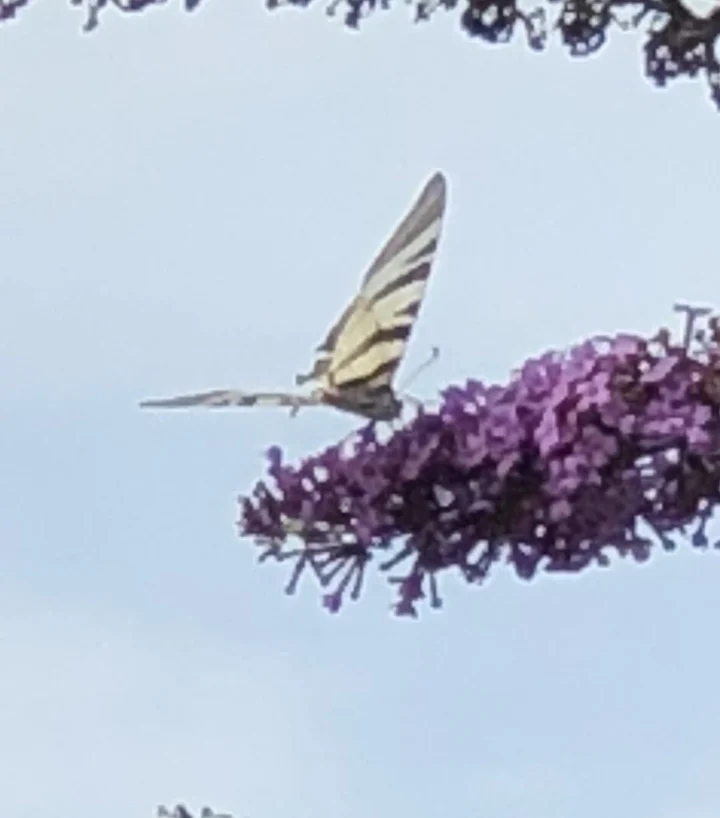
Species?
Iphiclides podalirius
